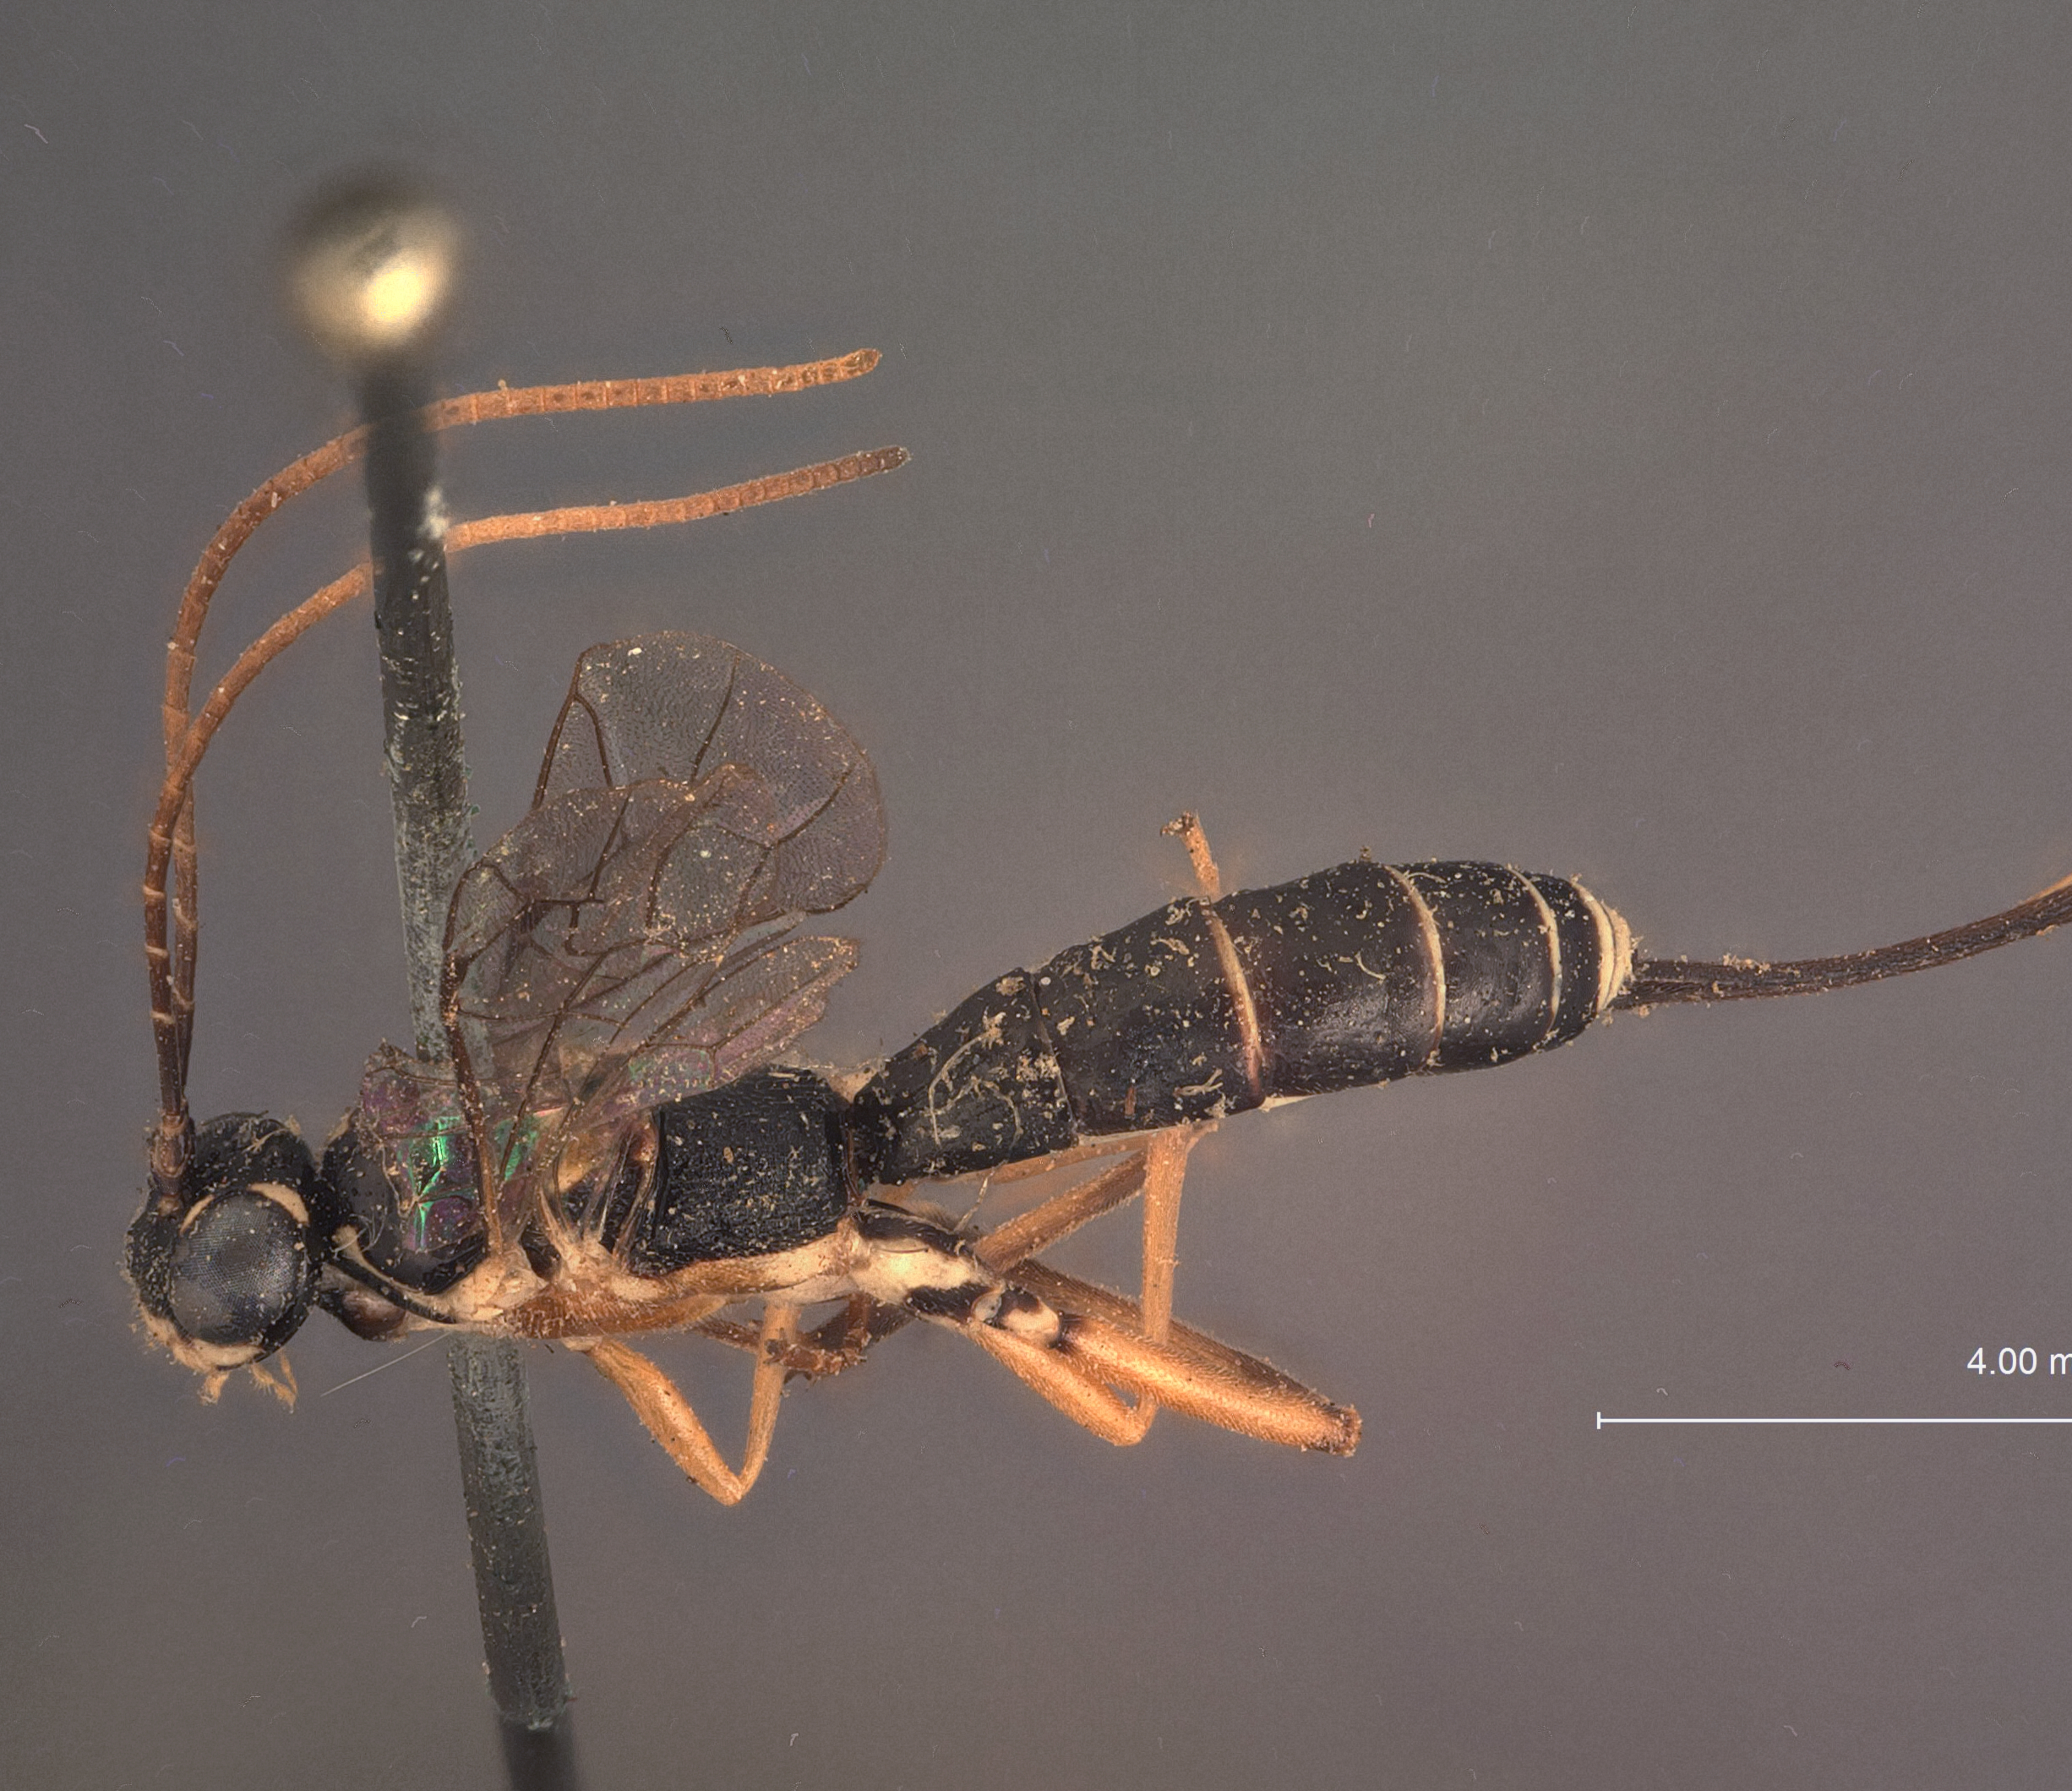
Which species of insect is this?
Asphragis pulcherrimus
